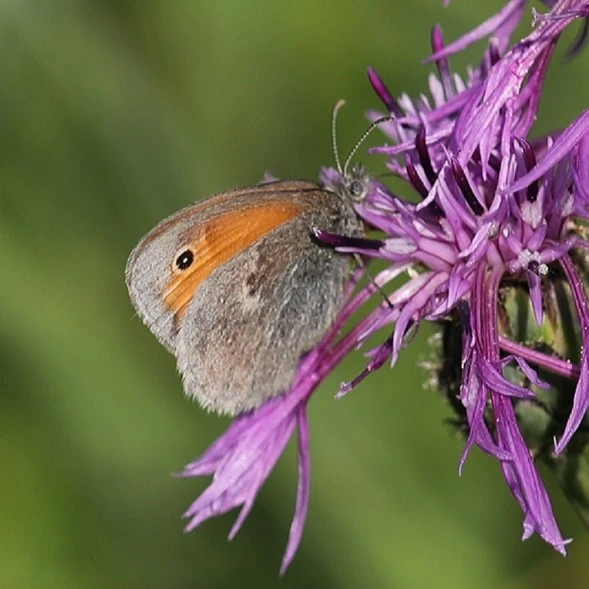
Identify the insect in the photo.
Coenonympha pamphilus
